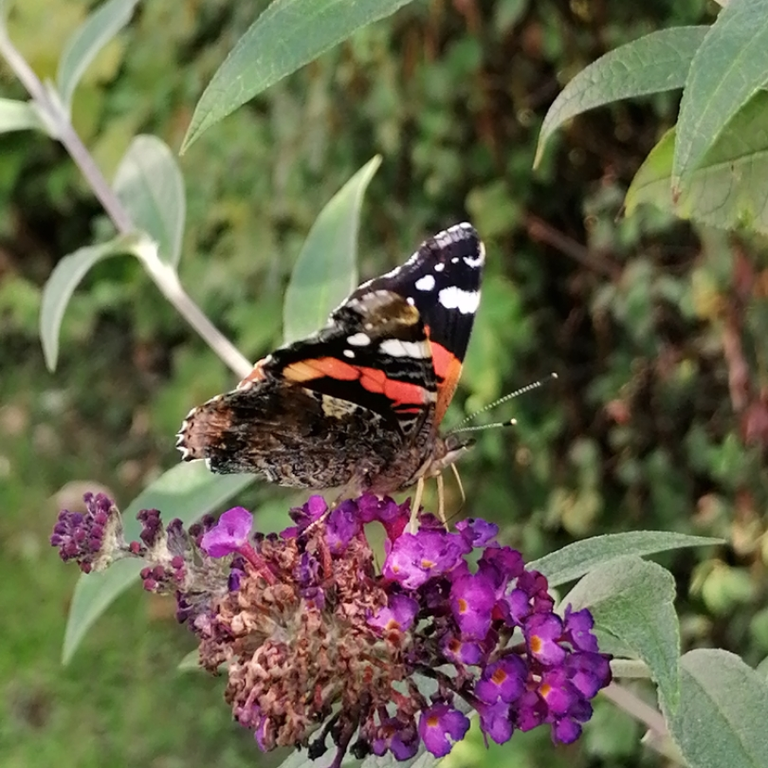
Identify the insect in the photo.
Vanessa atalanta
